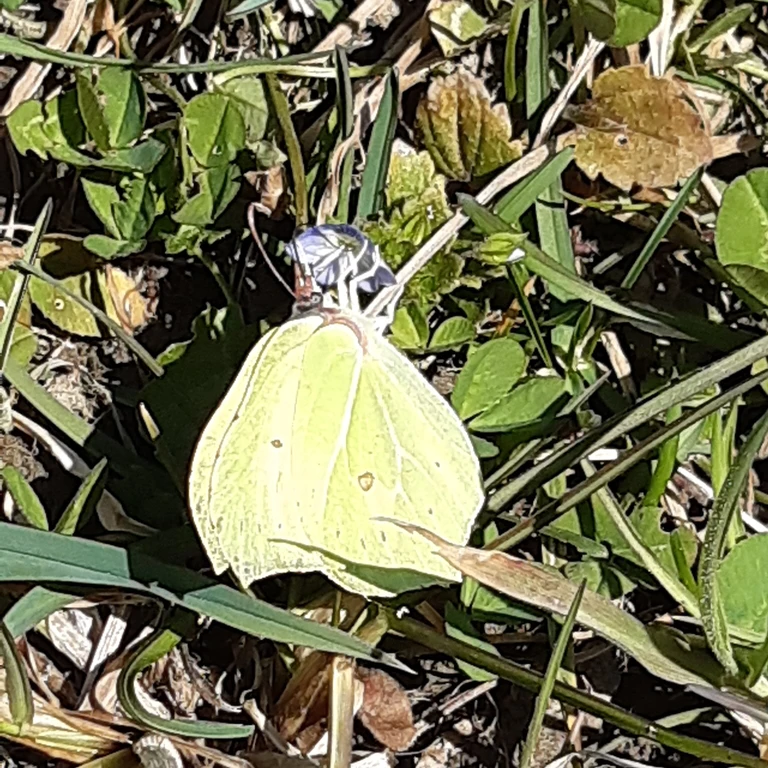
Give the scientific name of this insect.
Gonepteryx rhamni
